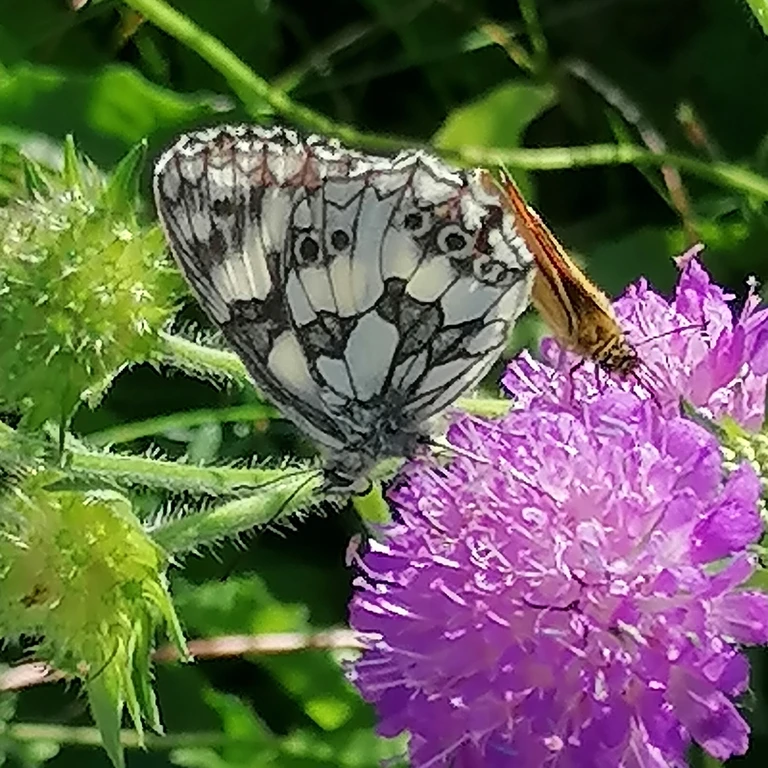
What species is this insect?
Melanargia galathea
